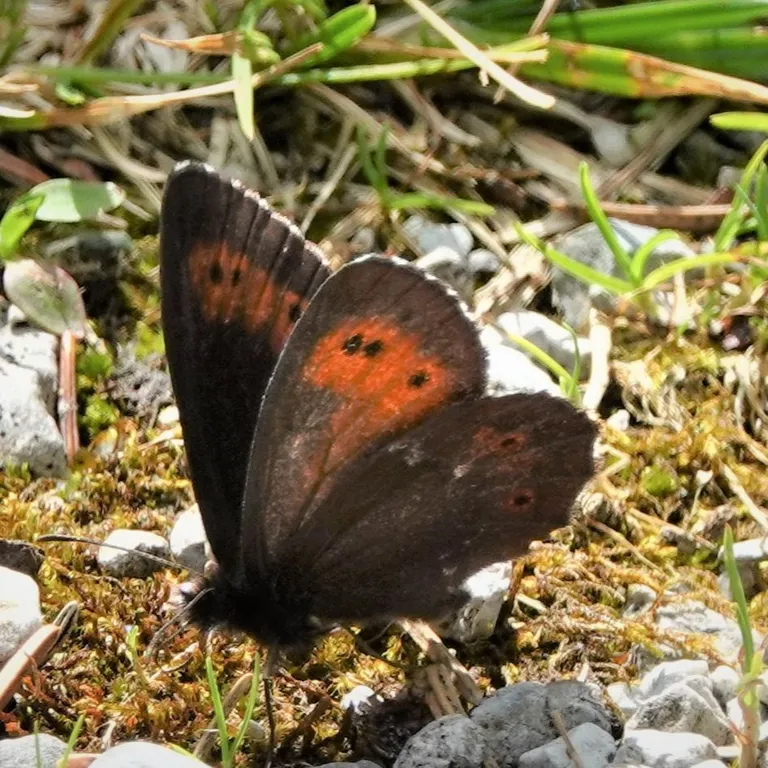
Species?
Erebia euryale
